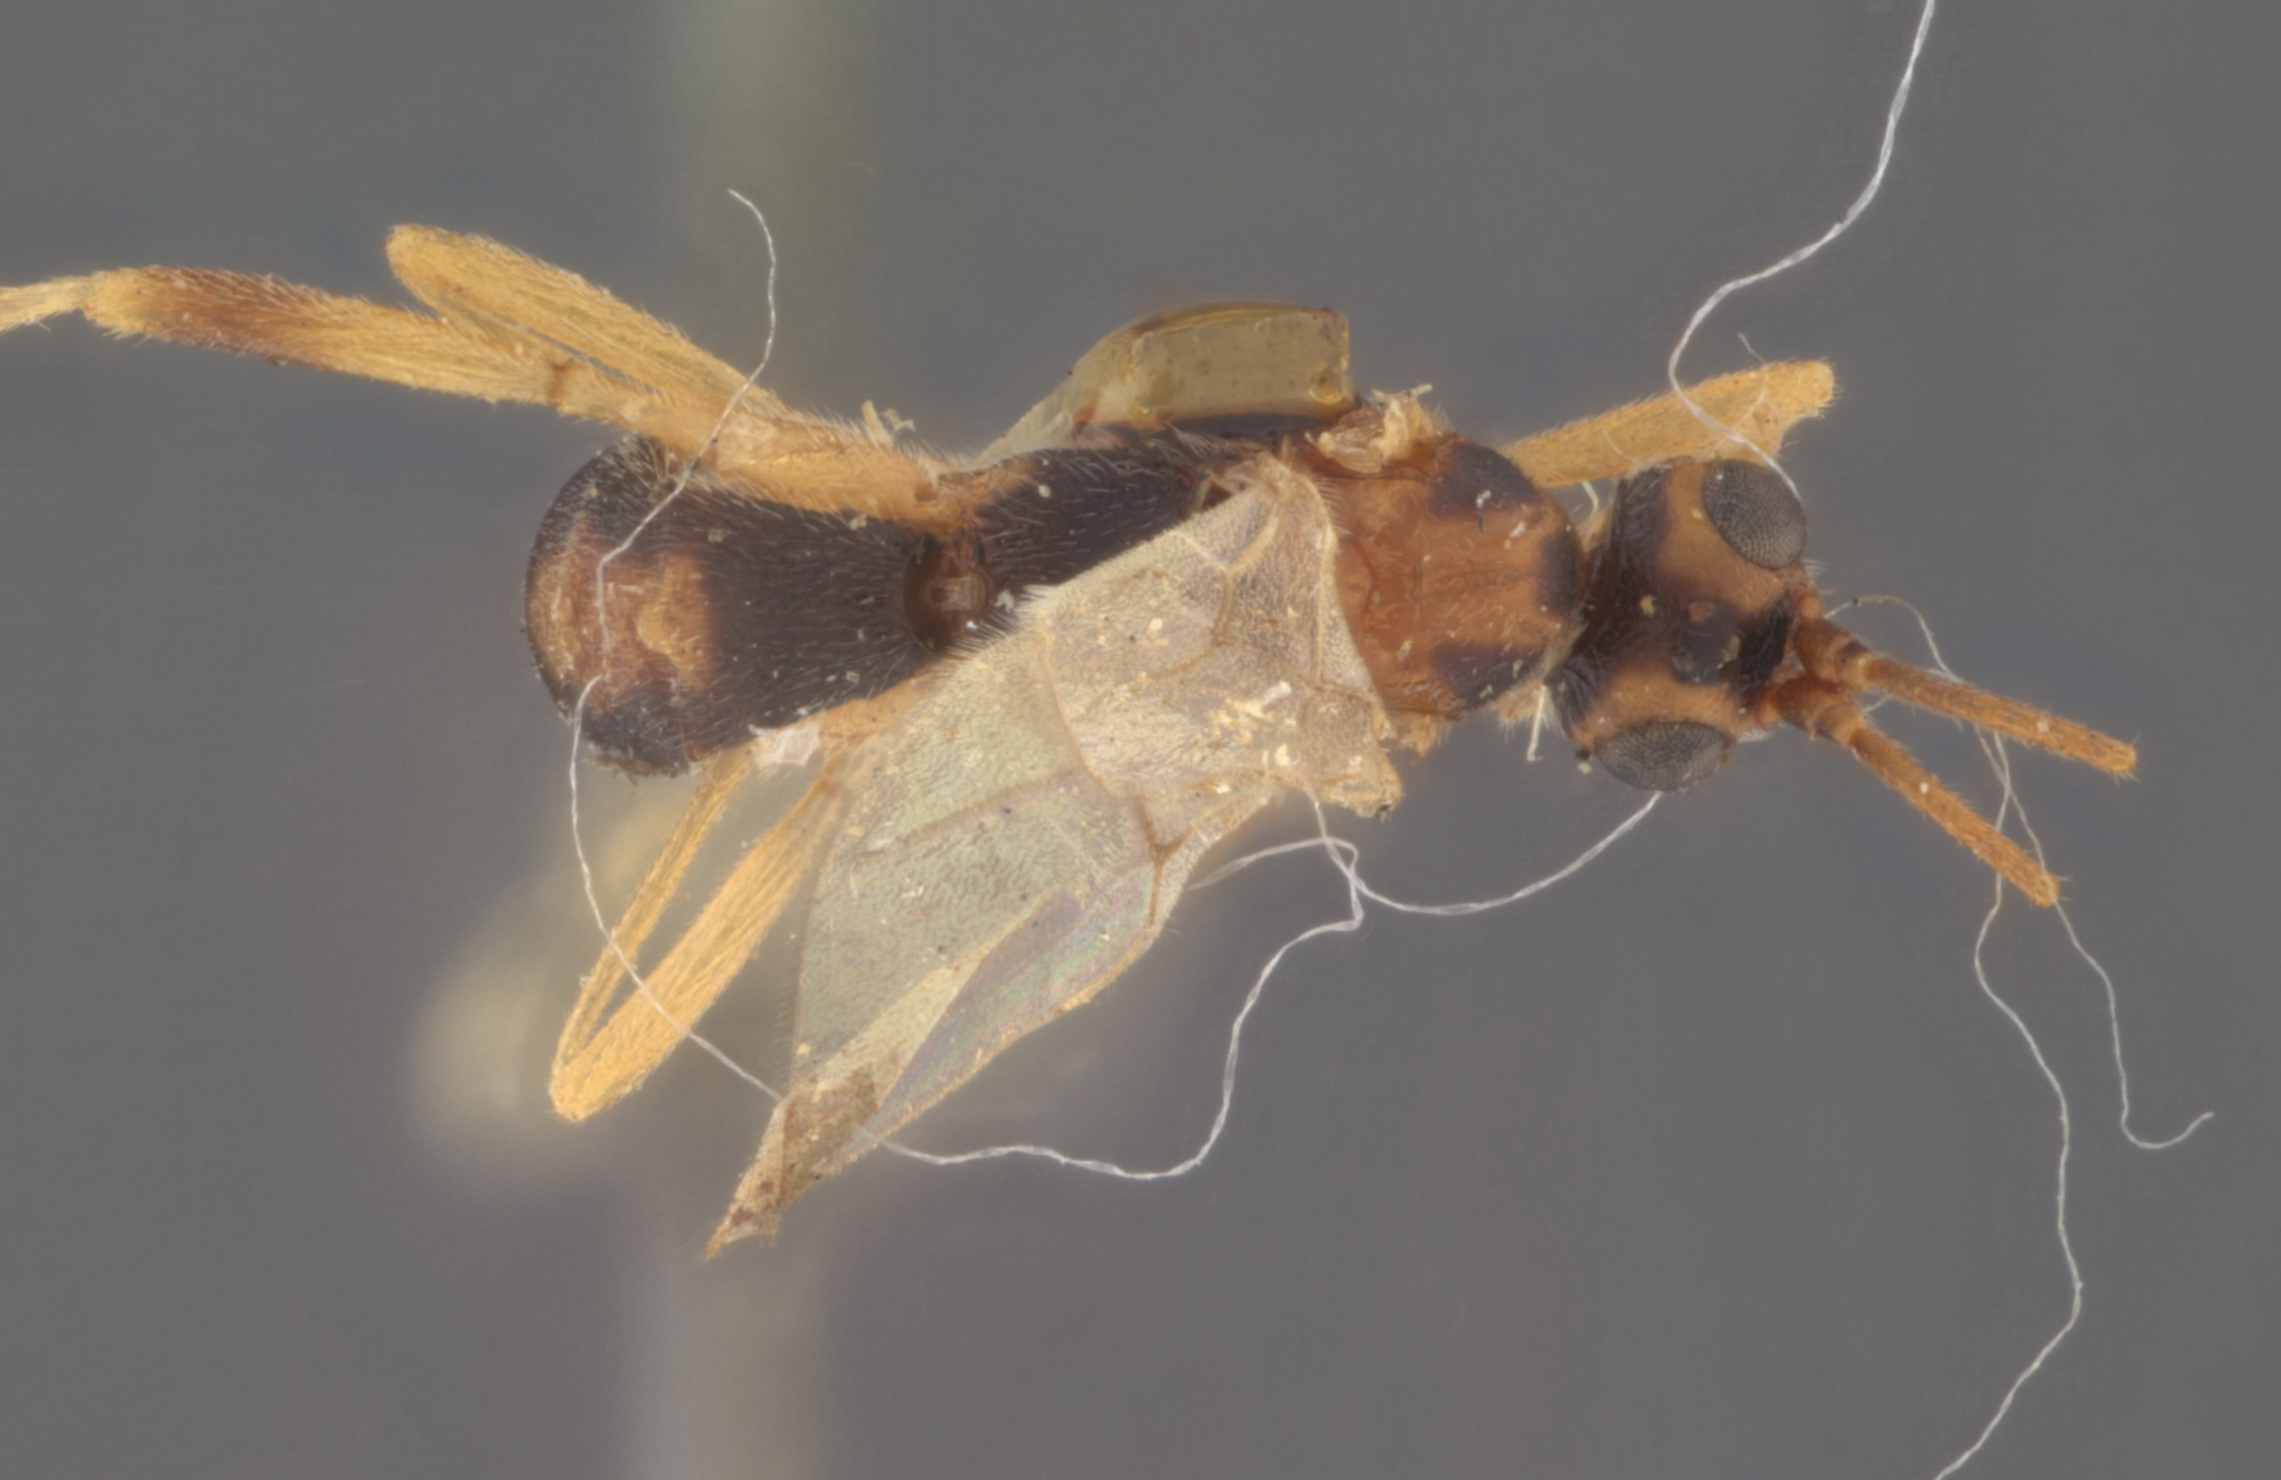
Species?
Rogas autographae
